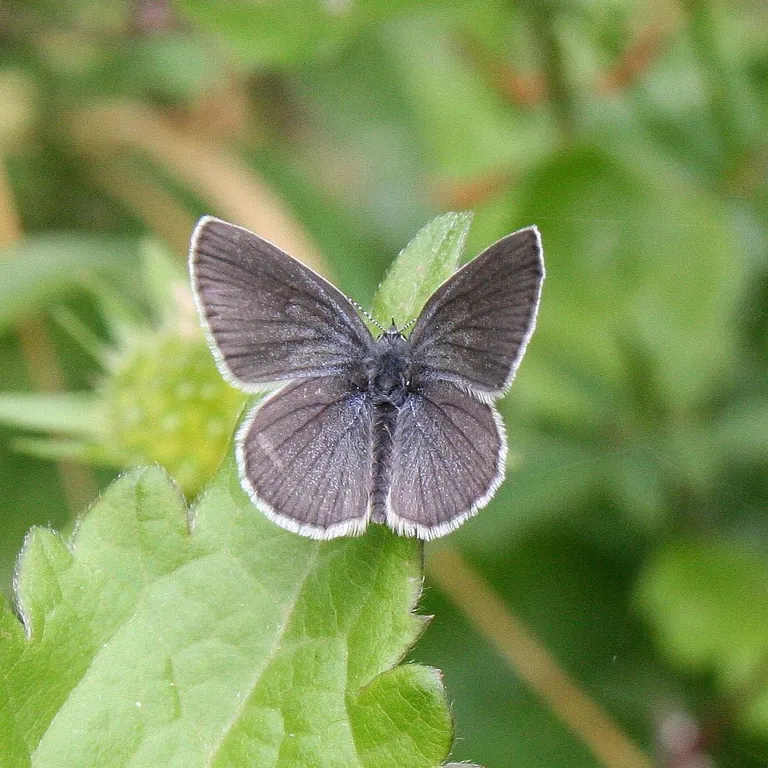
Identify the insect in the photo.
Cupido minimus
